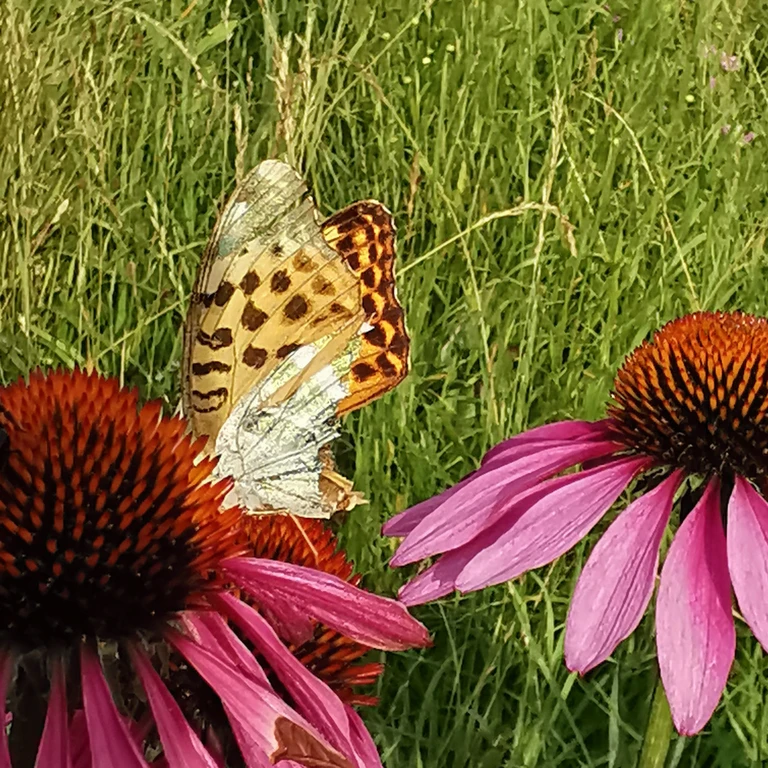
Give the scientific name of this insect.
Argynnis paphia
